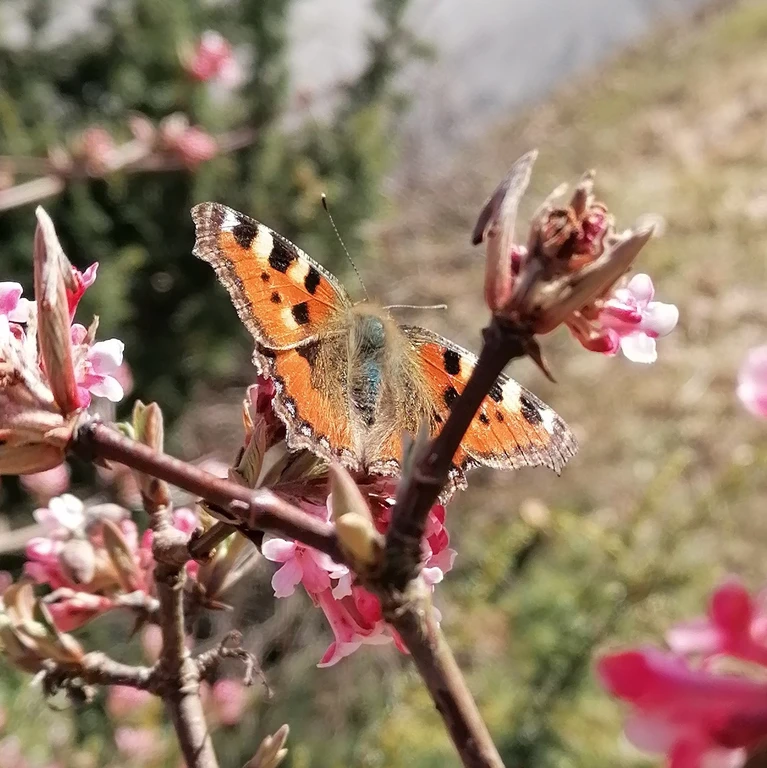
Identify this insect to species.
Aglais urticae
